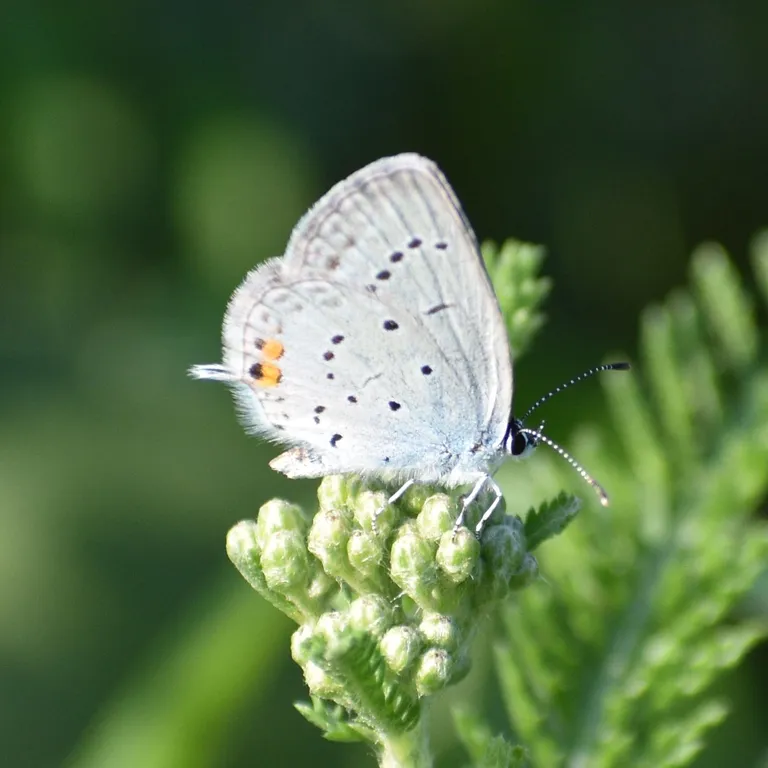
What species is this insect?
Cupido argiades (also Elkalyce argiades)
